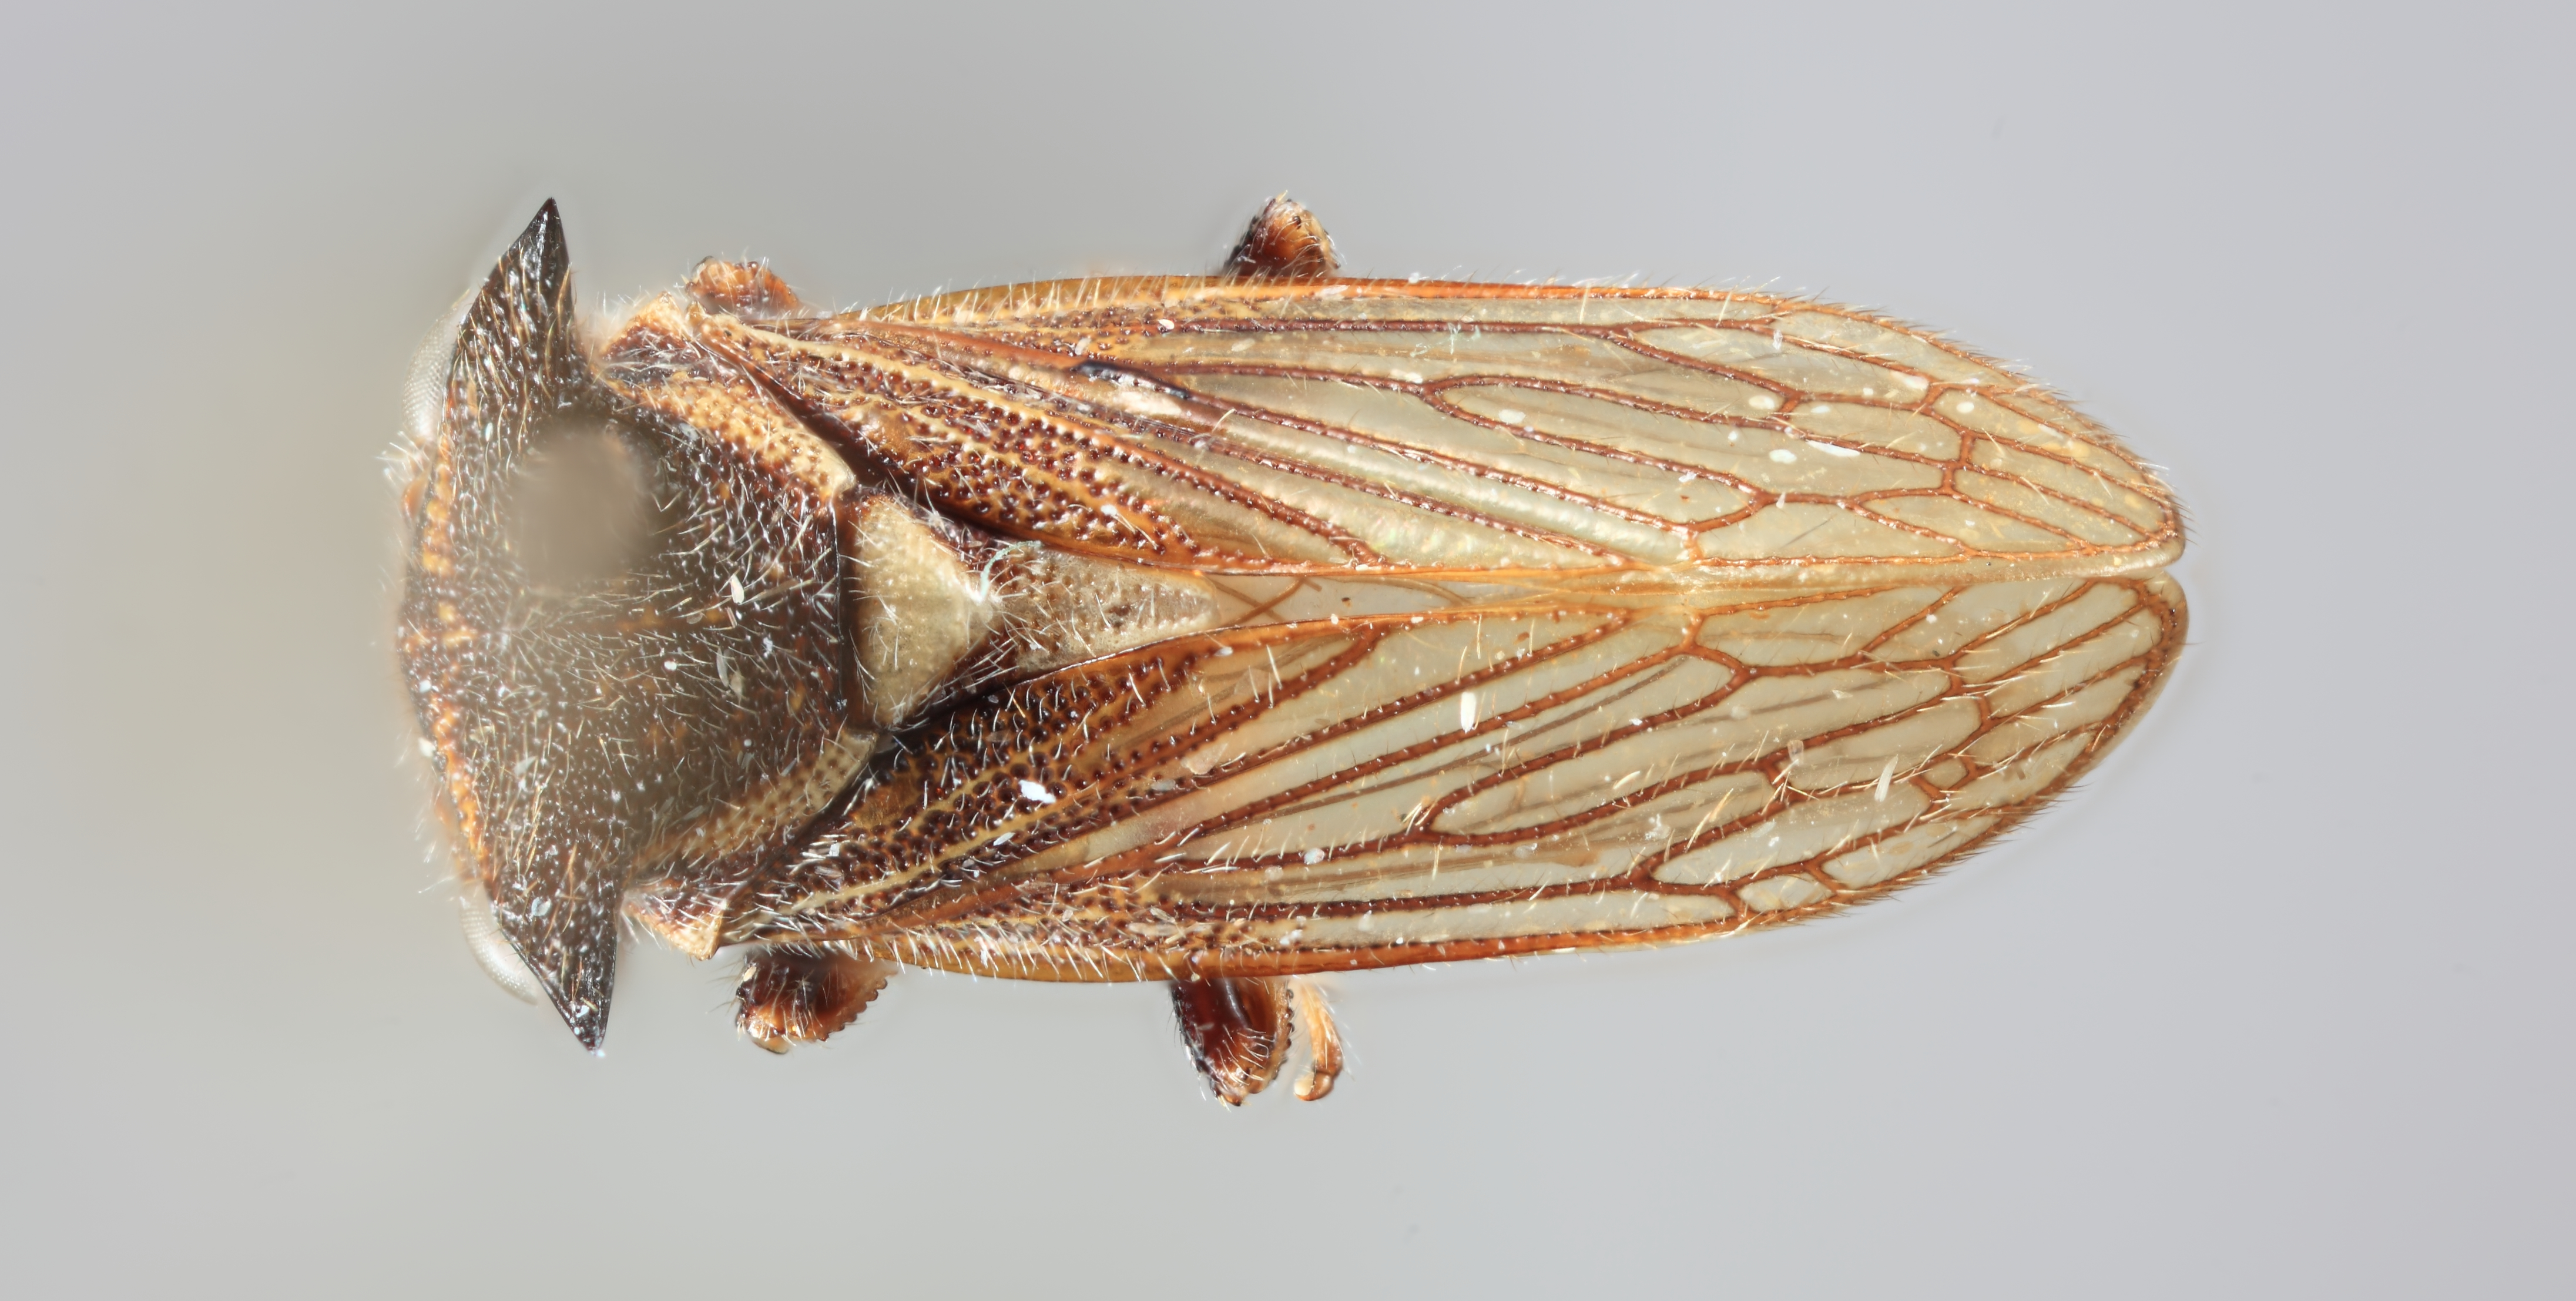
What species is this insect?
Tolania zapara
